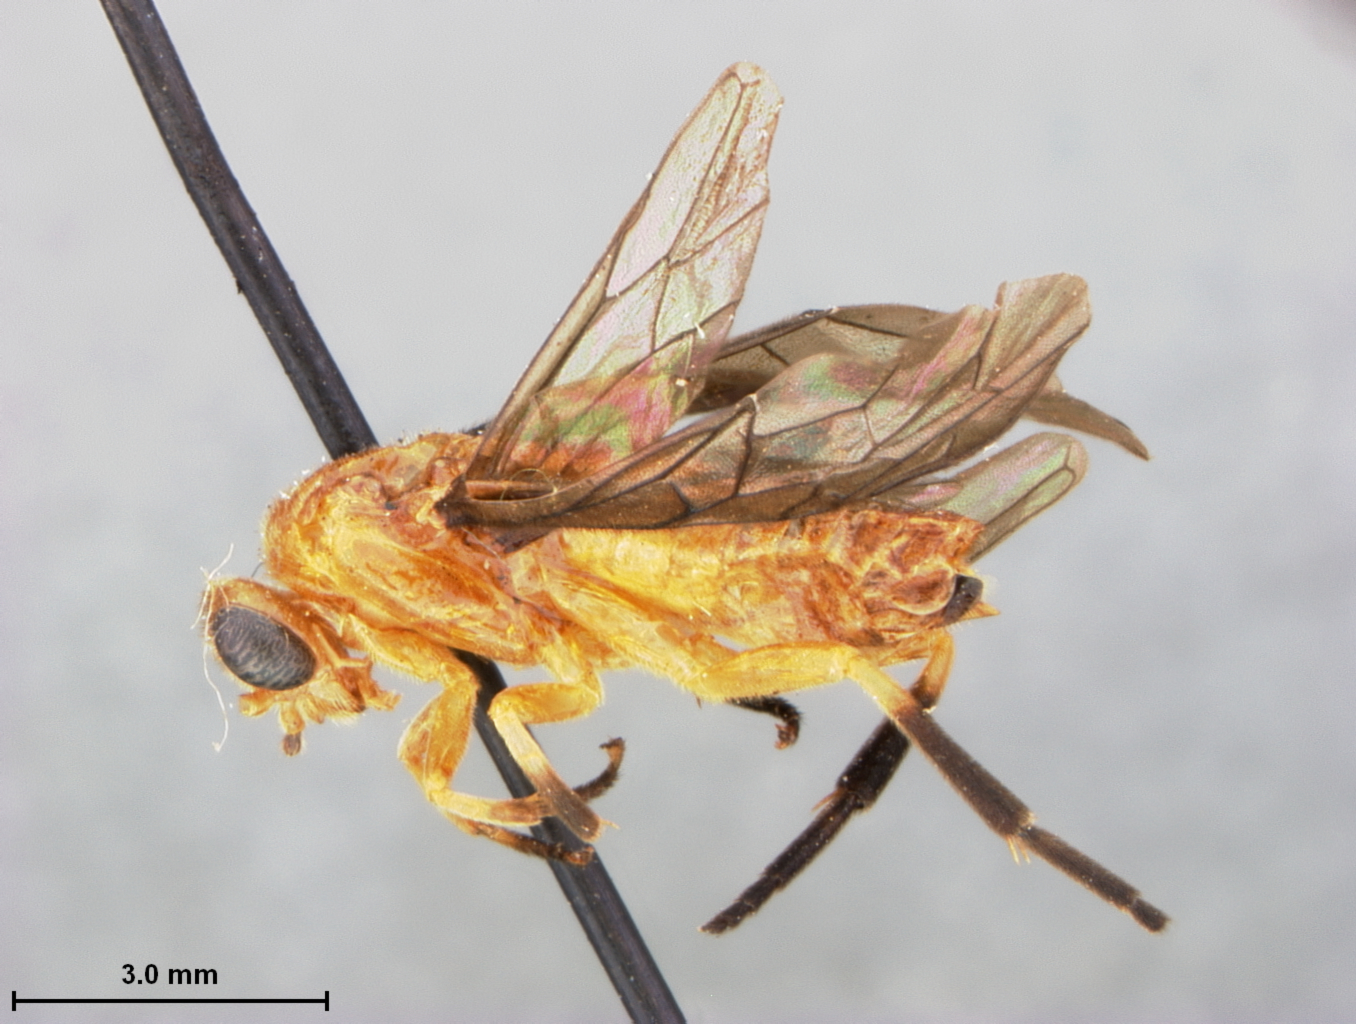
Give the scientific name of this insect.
Parazarca fumipennis
